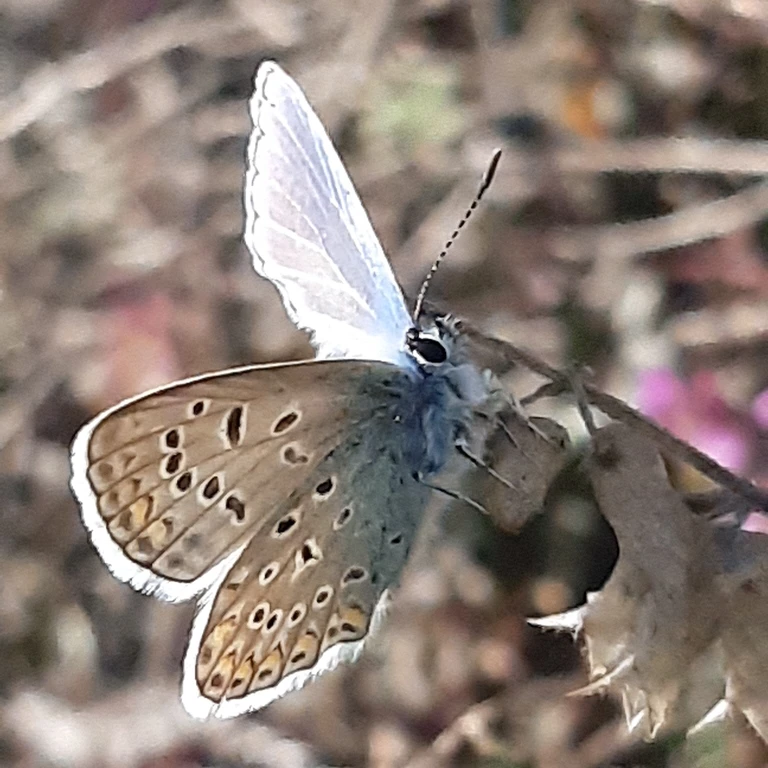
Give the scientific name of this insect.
Polyommatus icarus
